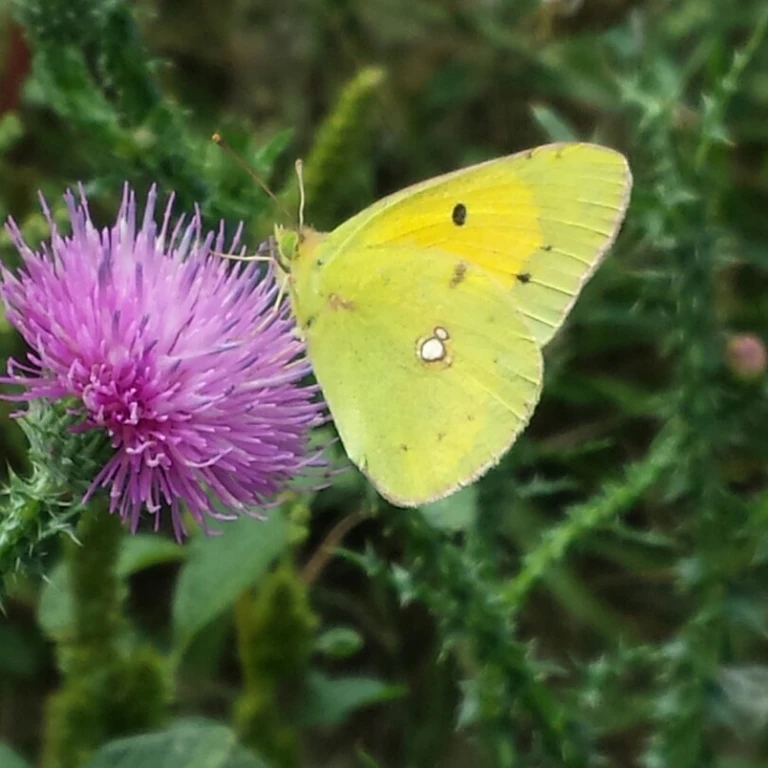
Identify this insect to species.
Colias croceus
